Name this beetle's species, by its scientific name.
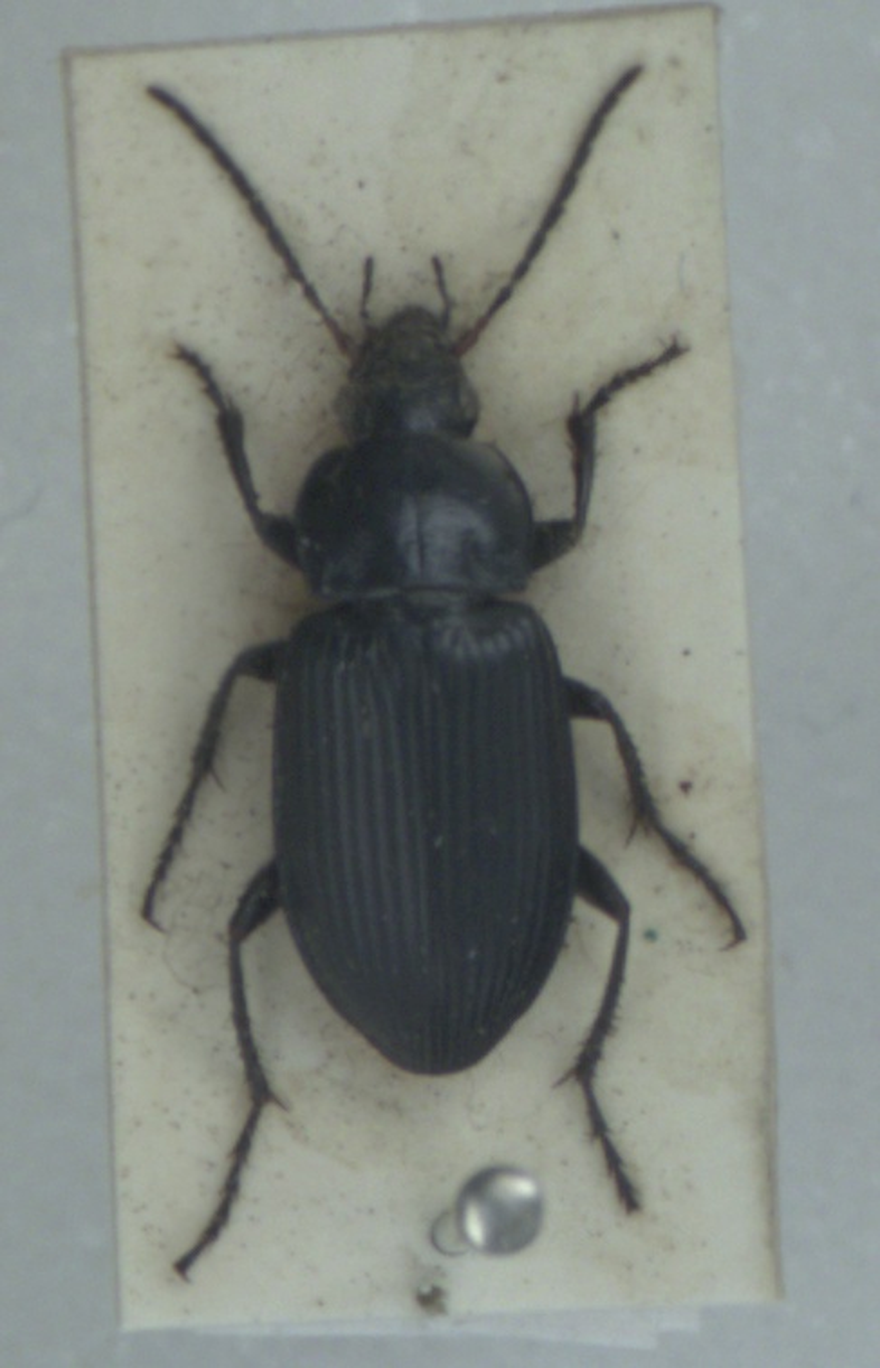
Poecilus cupreus
